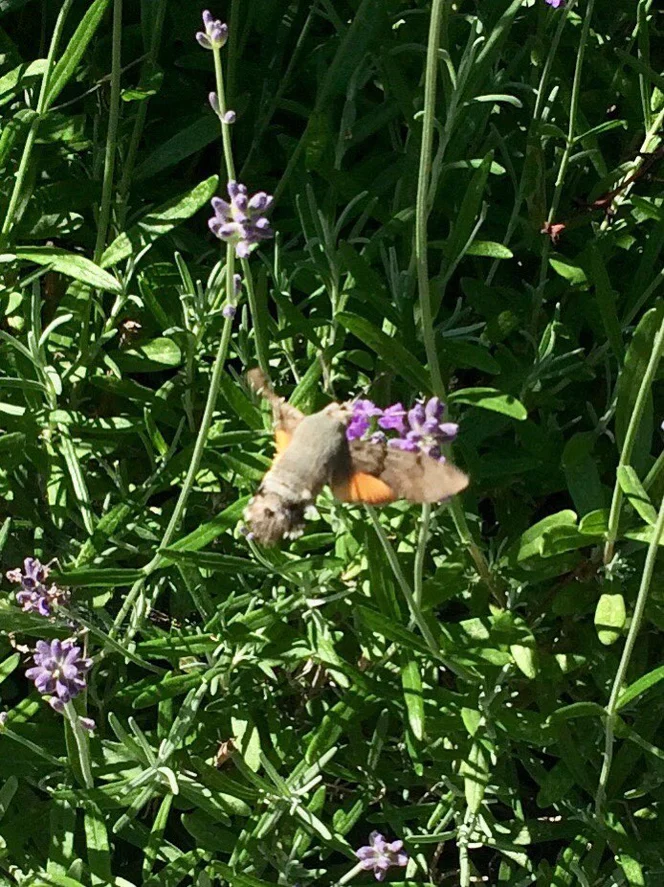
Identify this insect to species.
Macroglossum stellatarum
